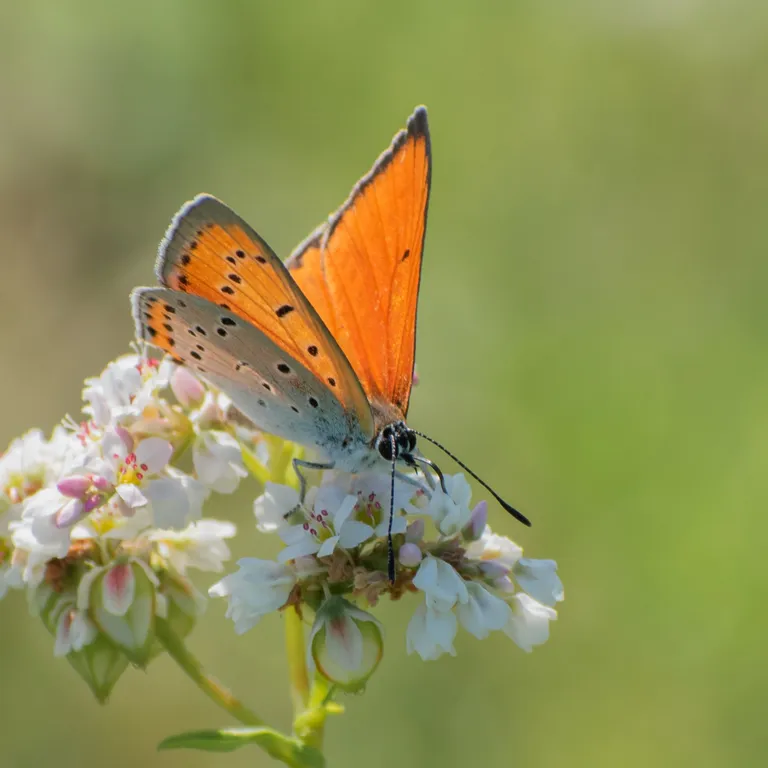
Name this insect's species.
Lycaena dispar
